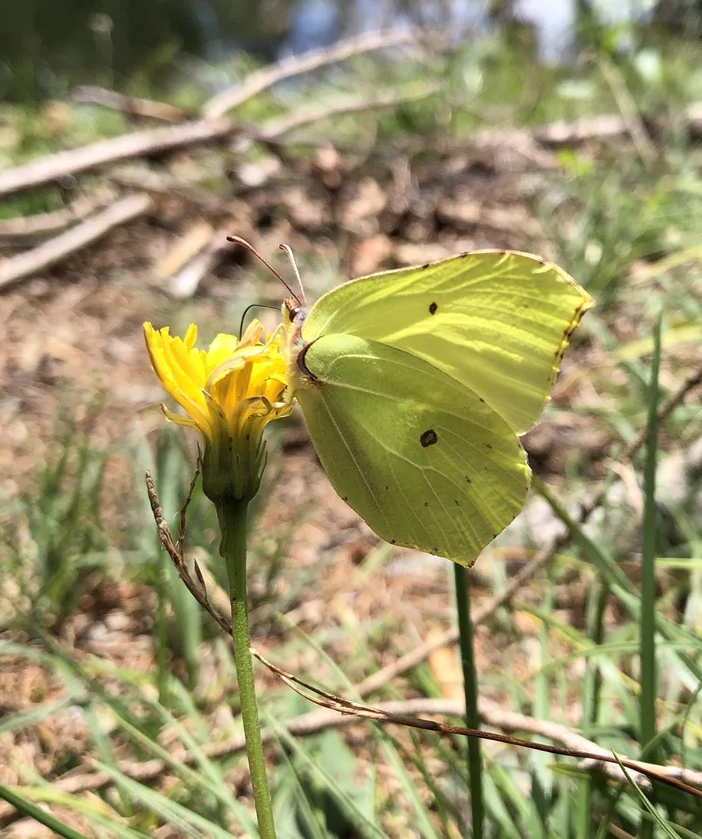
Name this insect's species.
Gonepteryx rhamni
